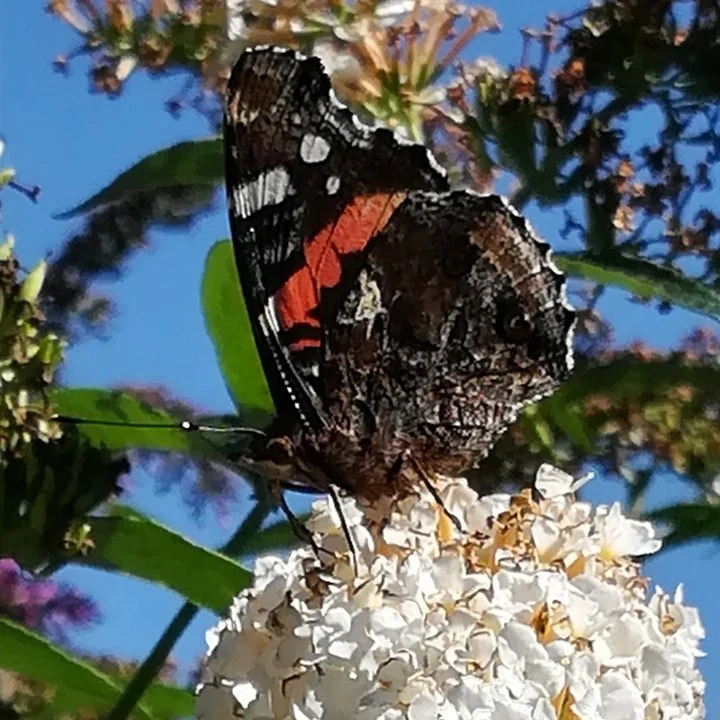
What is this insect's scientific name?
Vanessa atalanta
